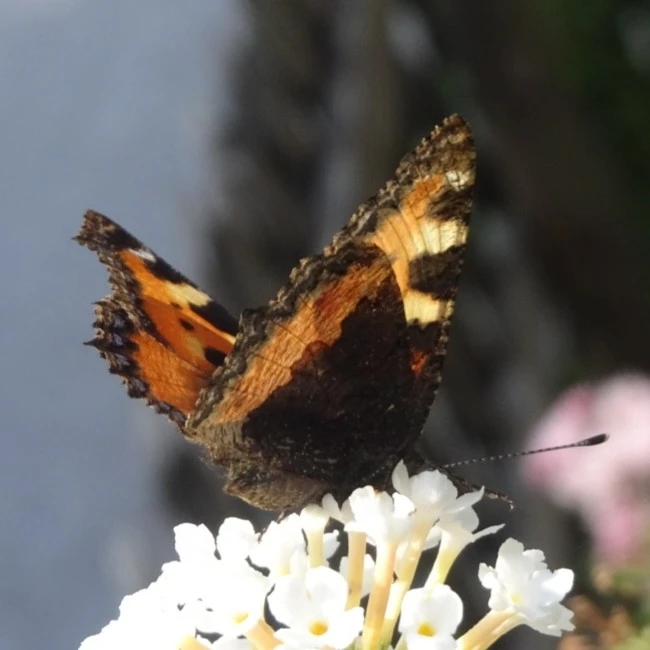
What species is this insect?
Aglais urticae
